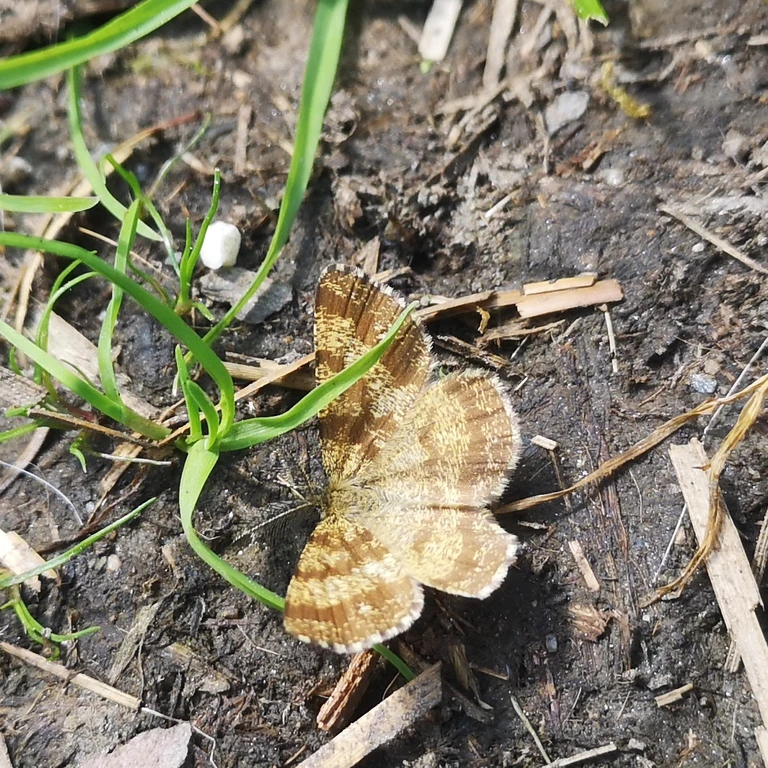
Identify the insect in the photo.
Ematurga atomaria
